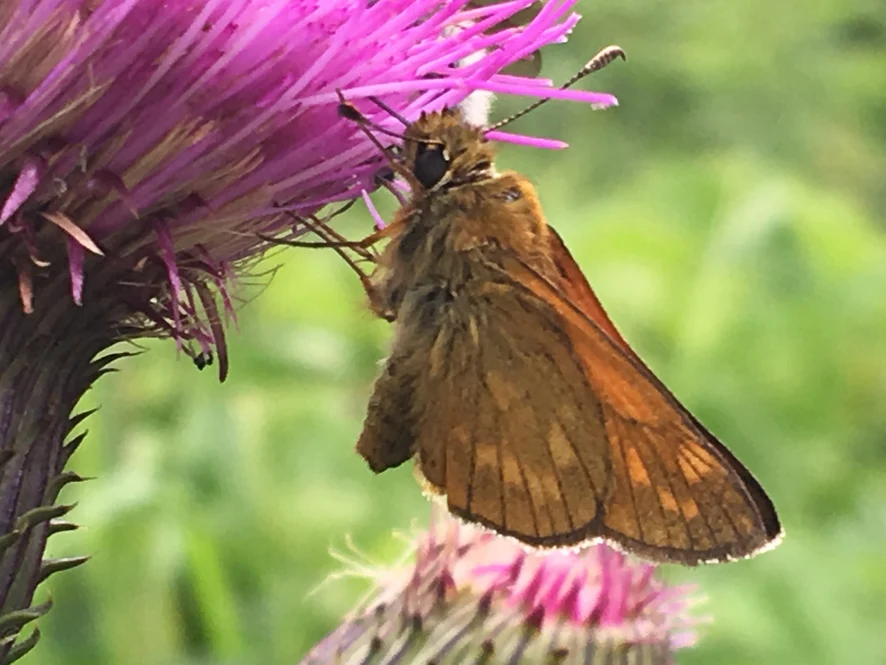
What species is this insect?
Ochlodes sylvanus (also Ochlodes venata)
